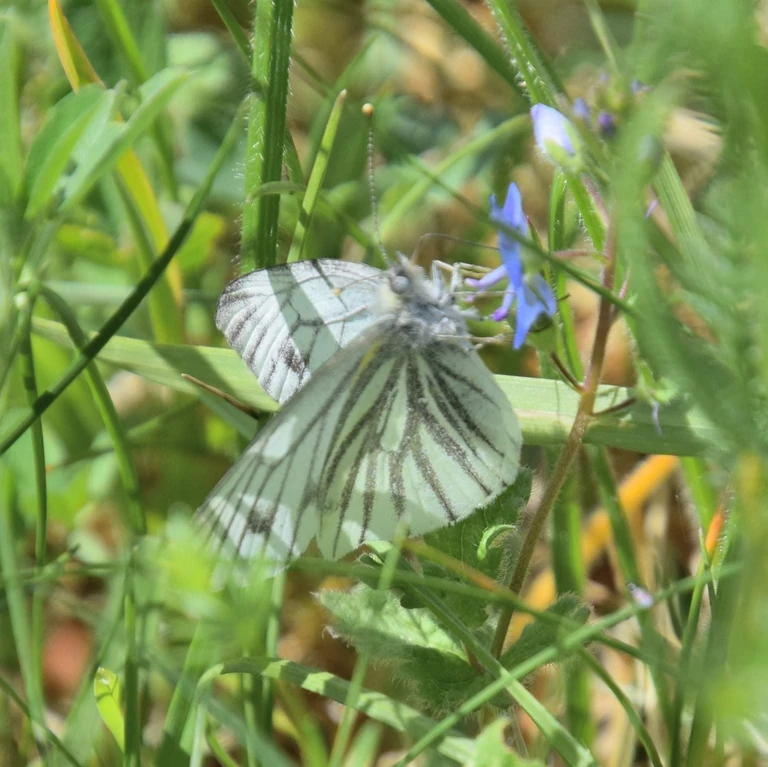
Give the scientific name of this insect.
Pieris napi
